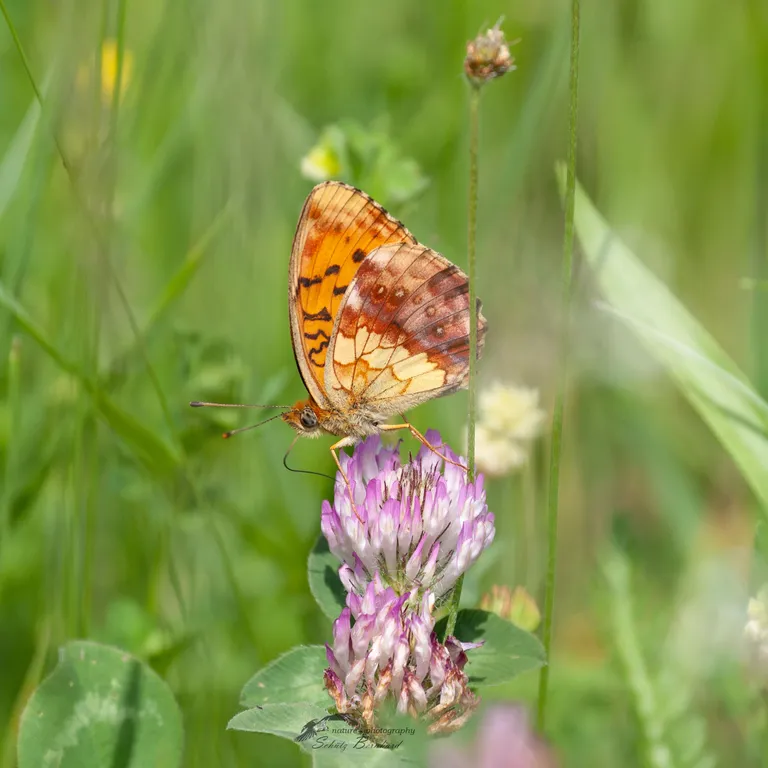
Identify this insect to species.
Brenthis daphne
